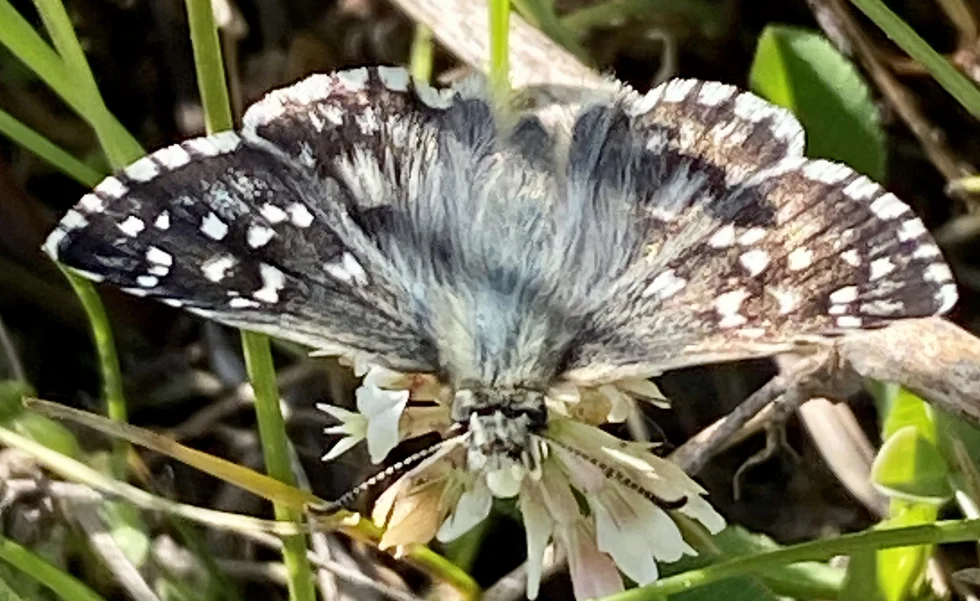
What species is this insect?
Pyrgus malvae
